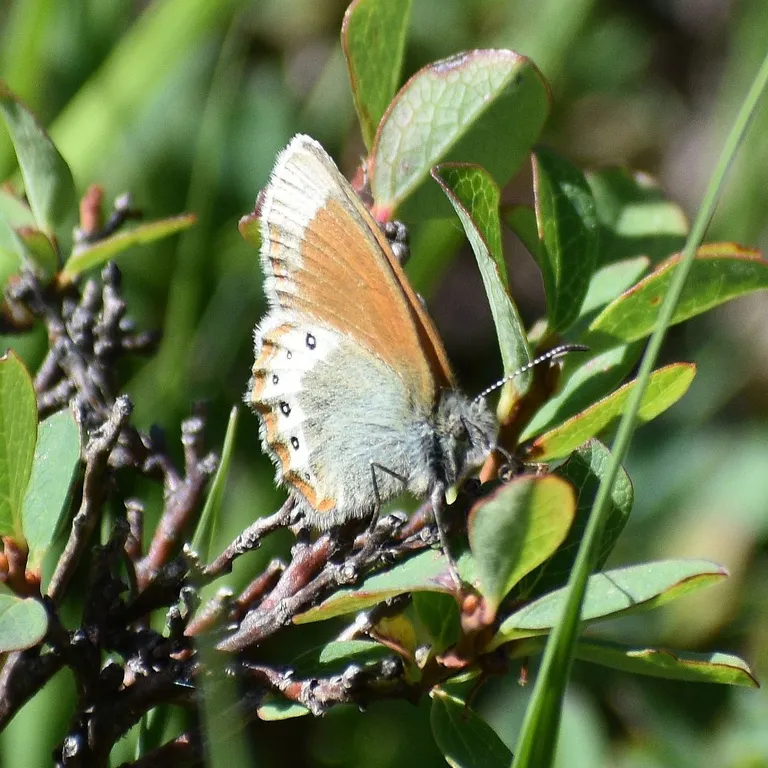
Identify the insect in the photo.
Coenonympha gardetta
